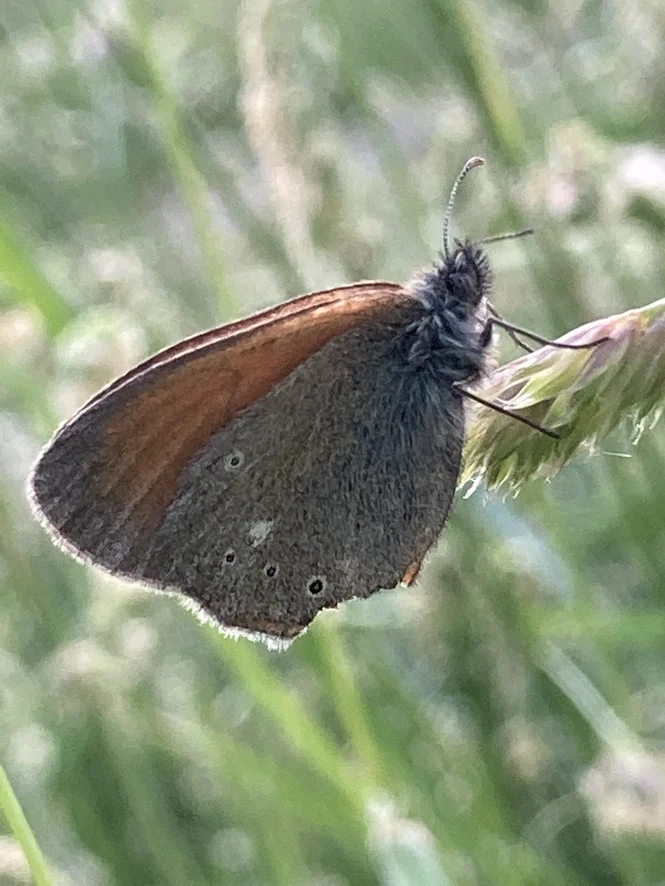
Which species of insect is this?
Coenonympha glycerion (also Coenonympha iphis)
